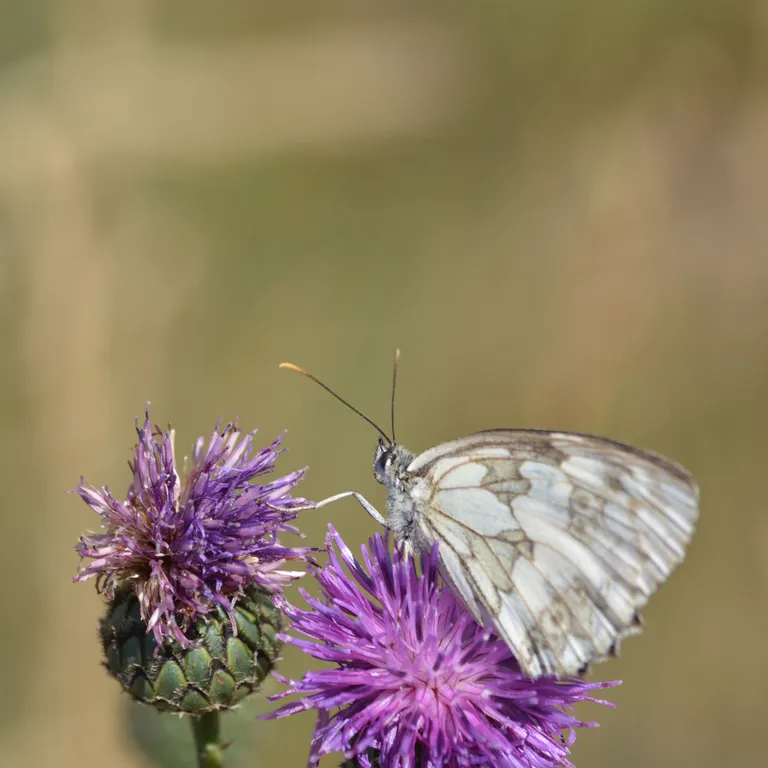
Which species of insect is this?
Melanargia galathea
